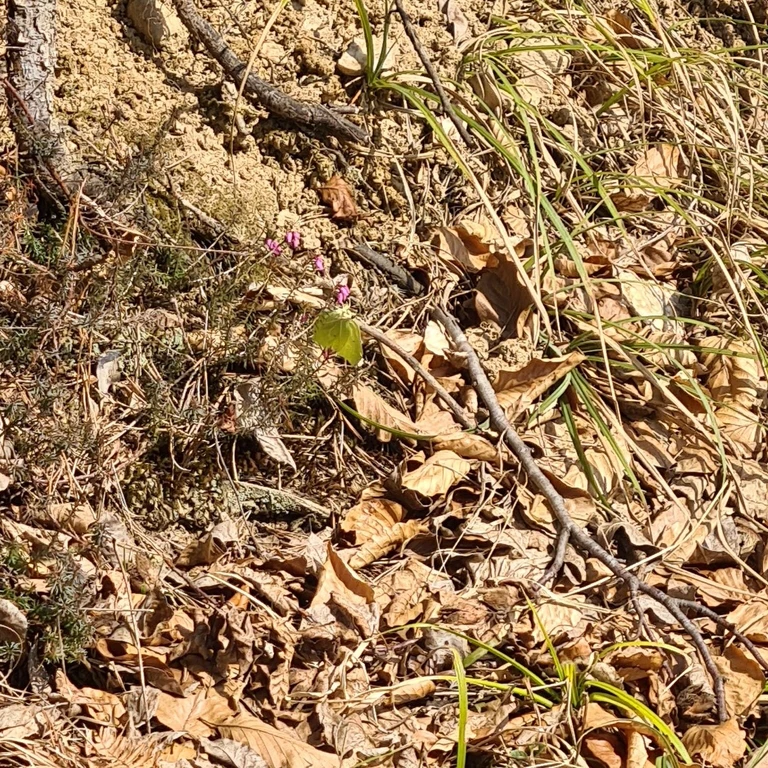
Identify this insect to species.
Gonepteryx rhamni
